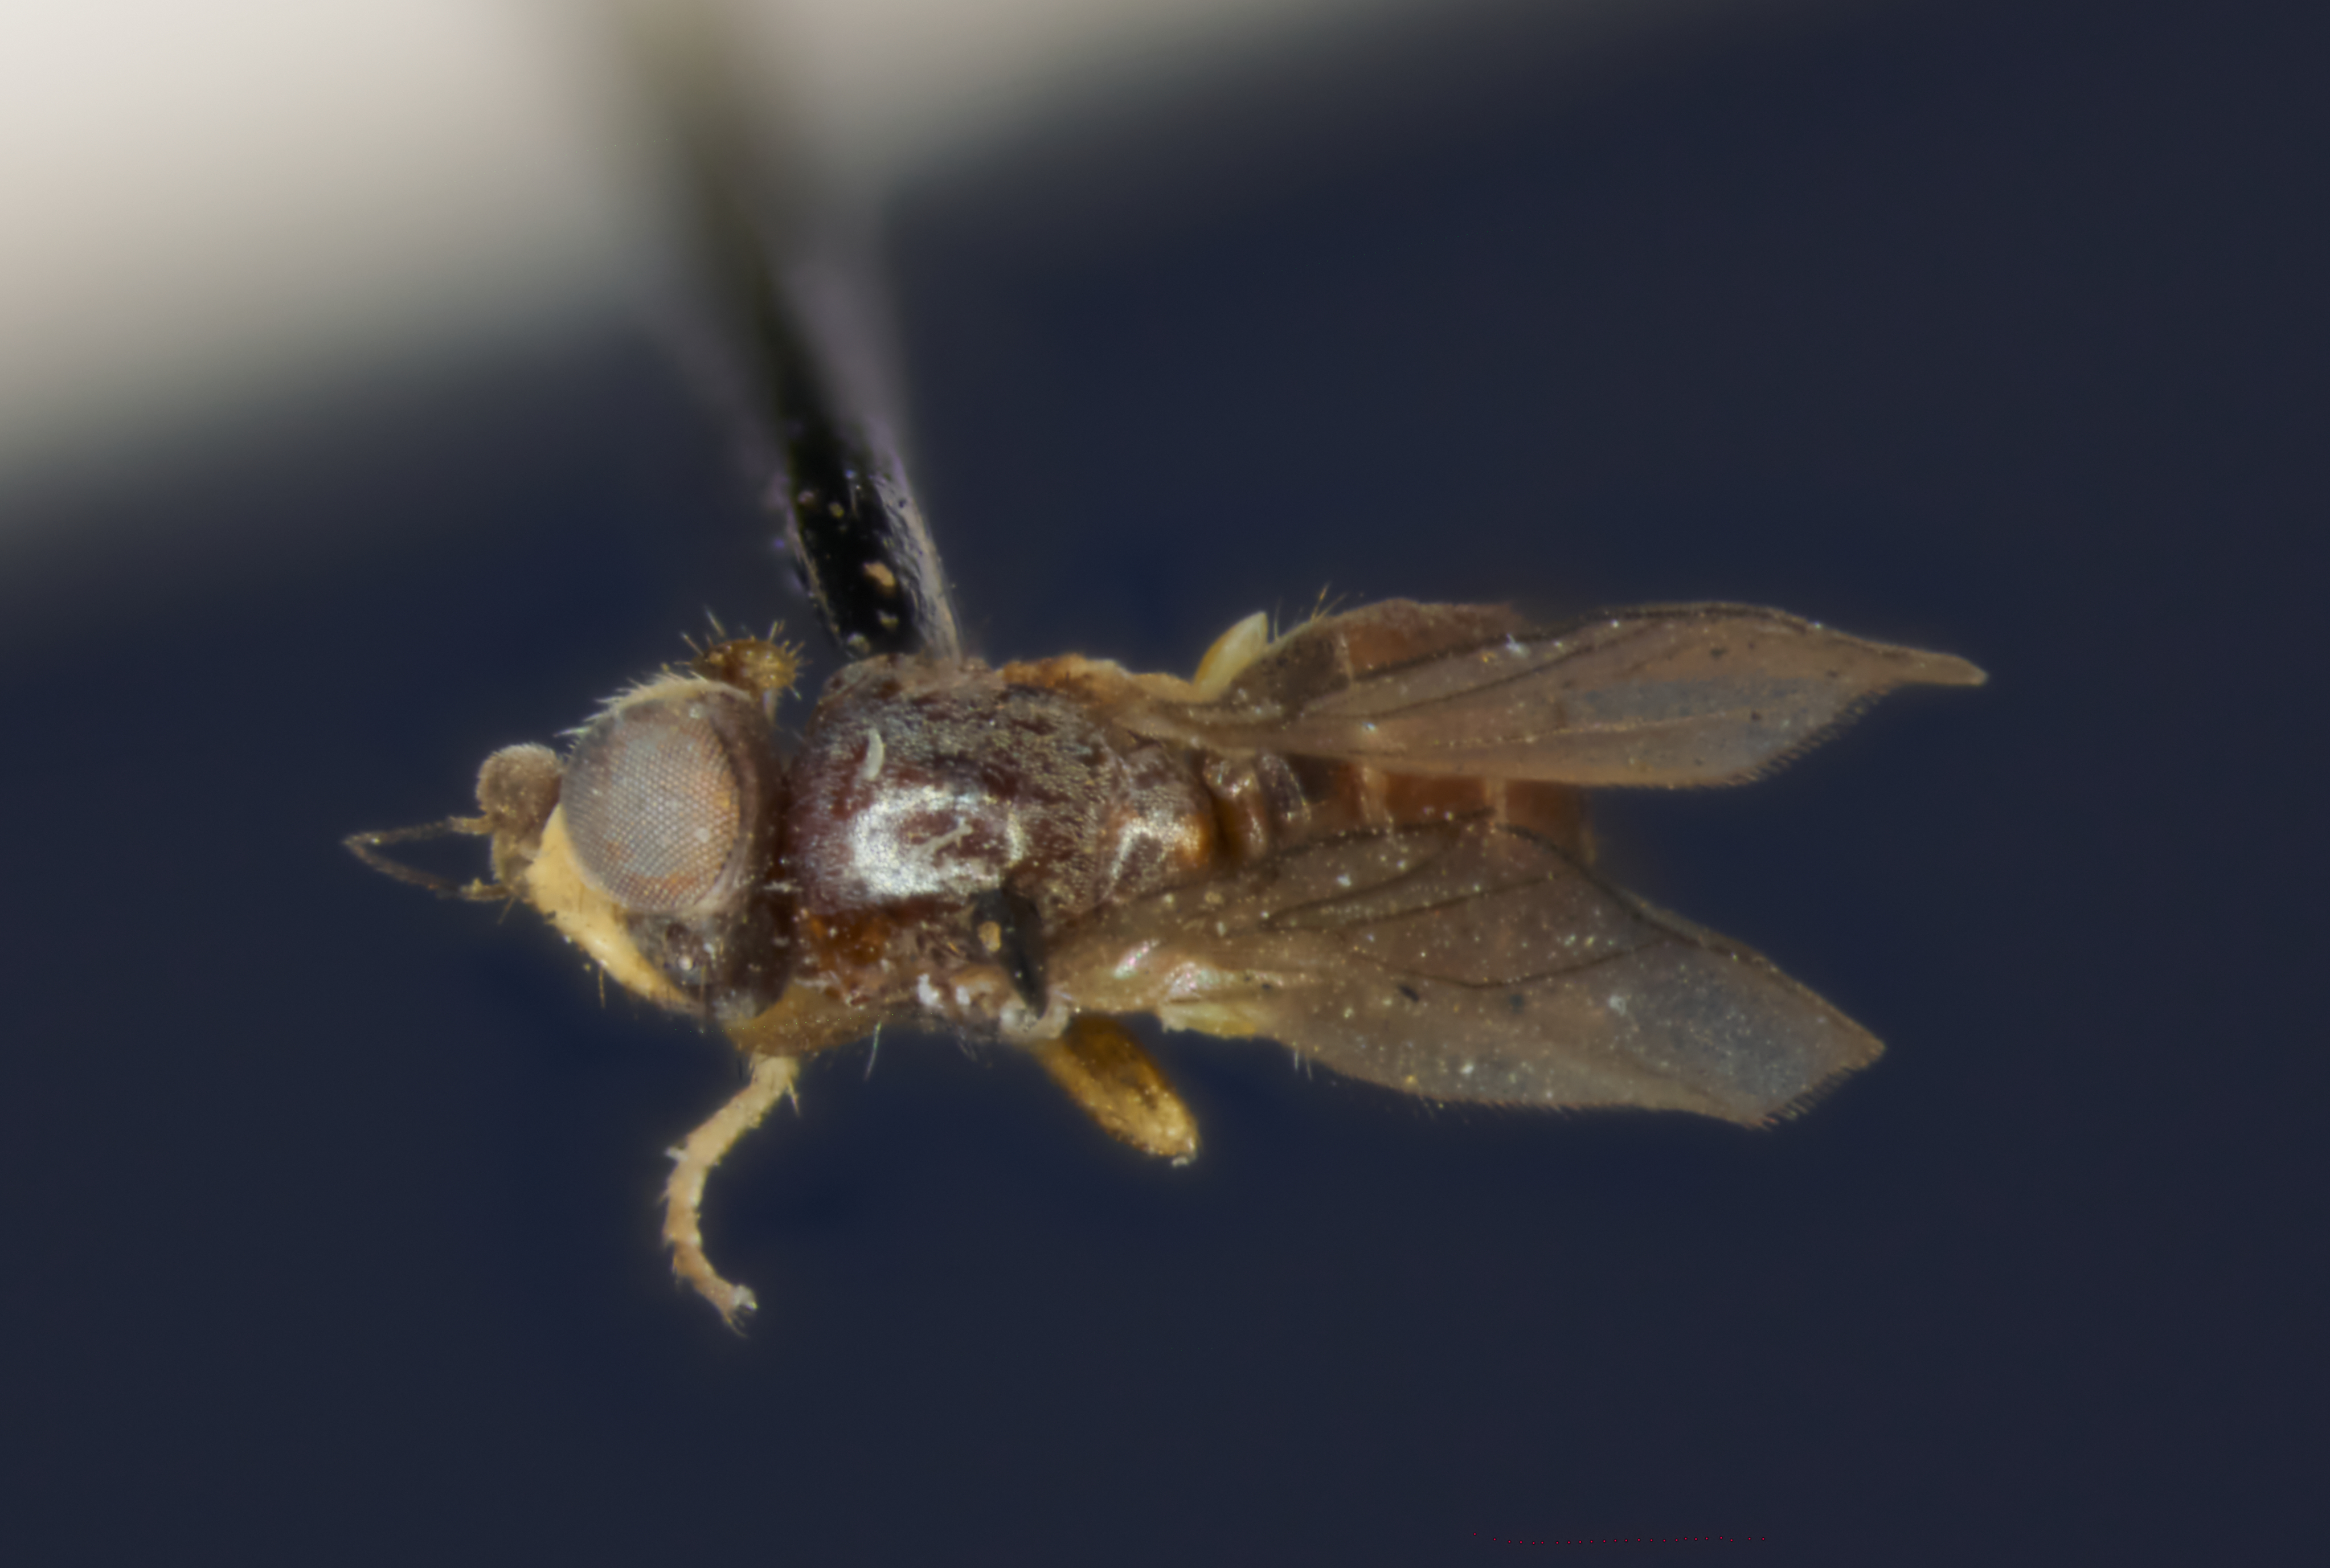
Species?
Oscinella incerta
